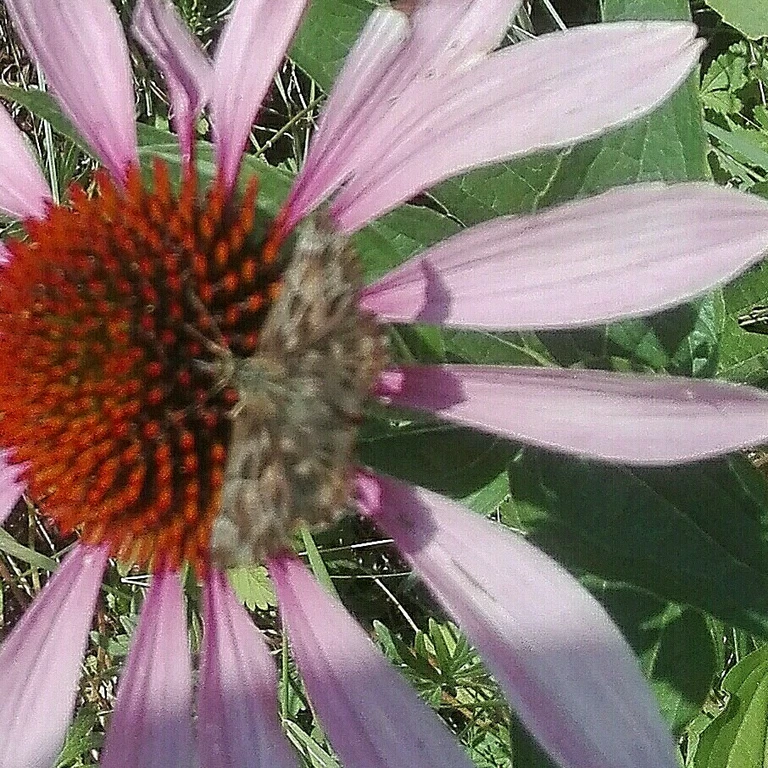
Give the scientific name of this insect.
Carcharodus alceae
